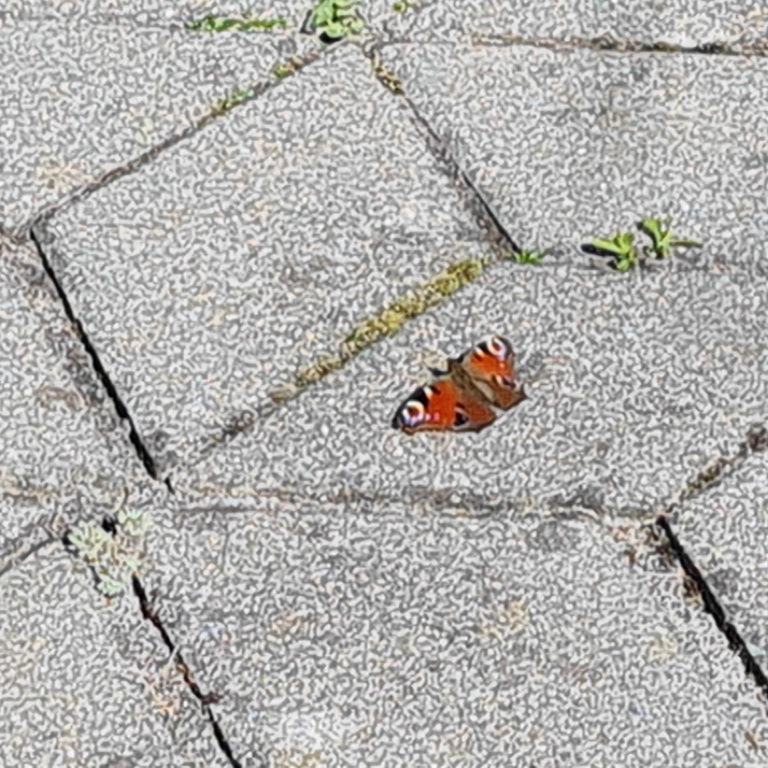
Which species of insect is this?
Aglais io
